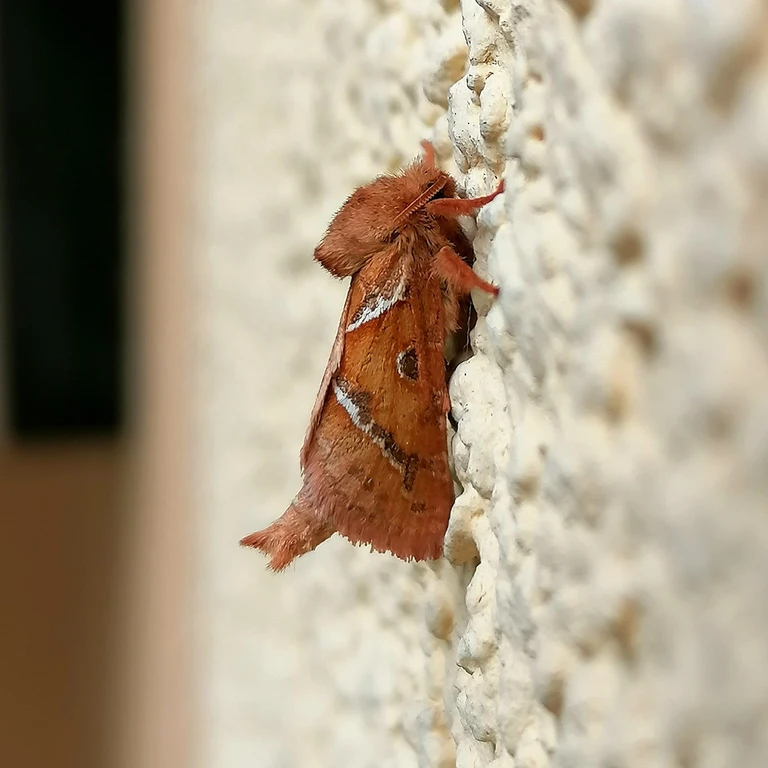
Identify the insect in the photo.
Triodia sylvina
